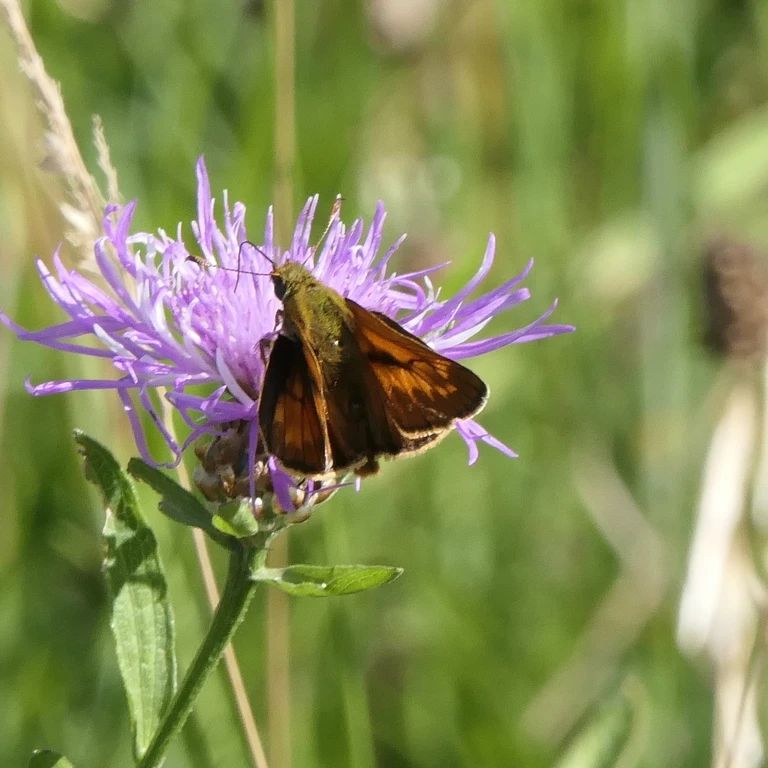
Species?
Ochlodes sylvanus (also Ochlodes venata)
